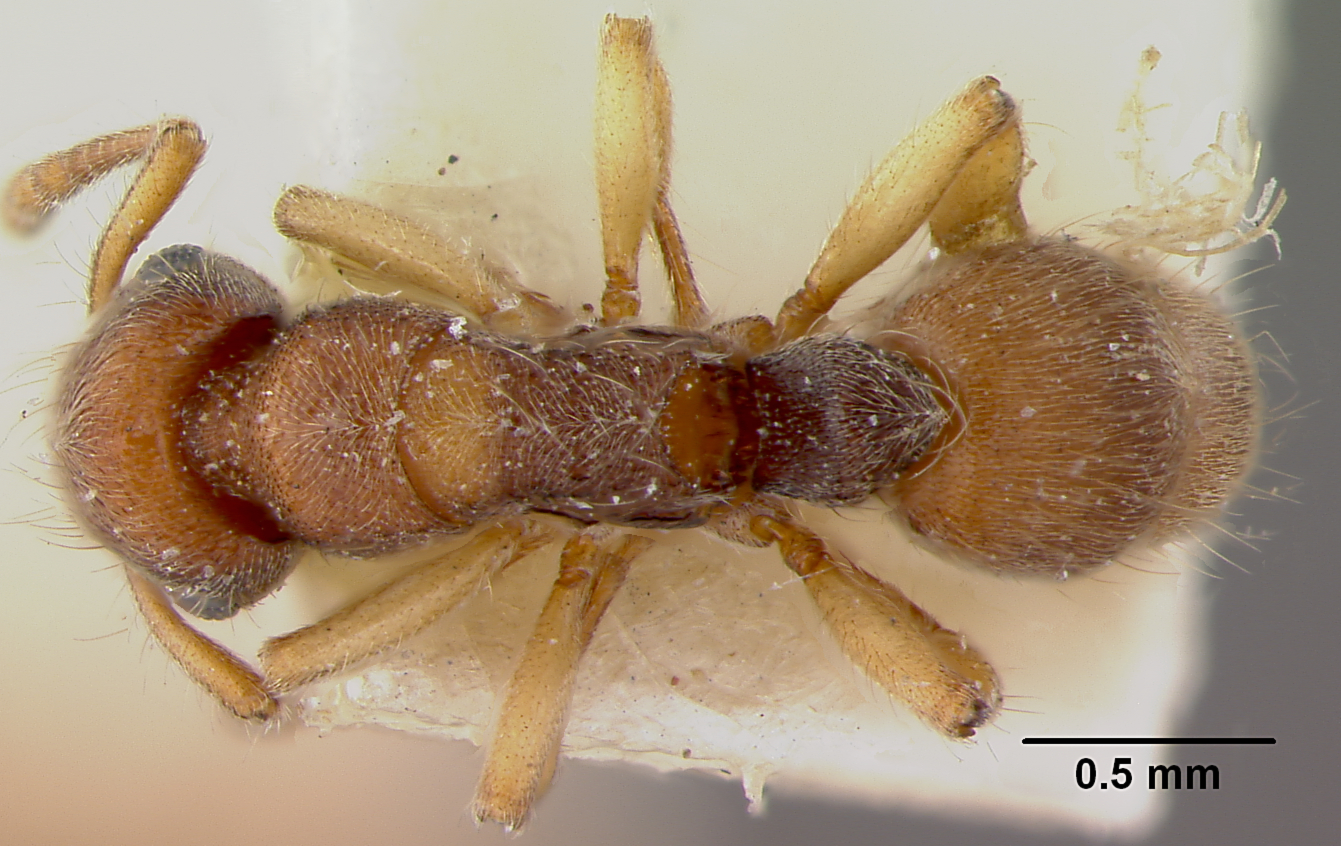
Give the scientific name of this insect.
Acanthoponera browni
